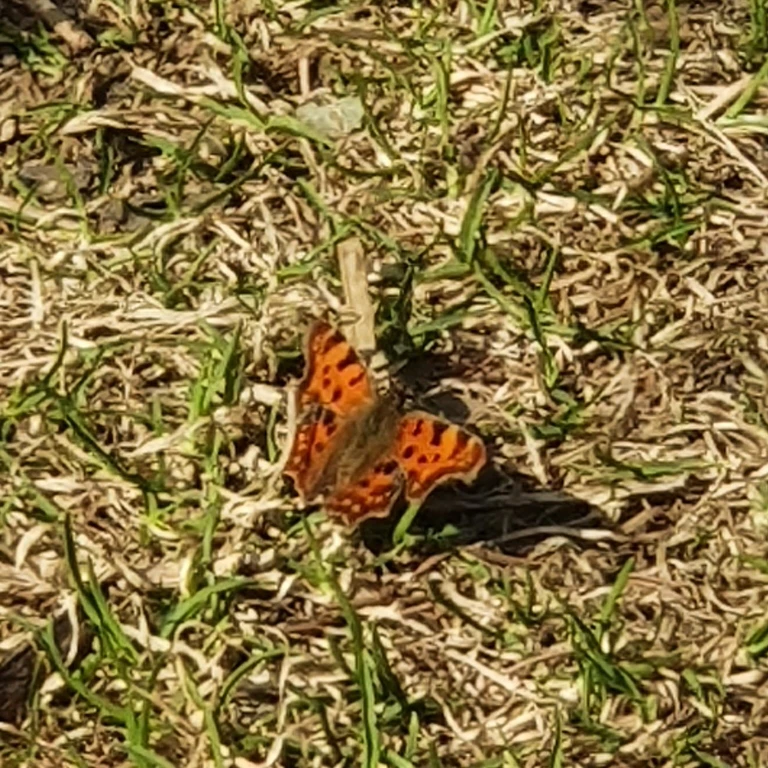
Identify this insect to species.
Polygonia c-album
